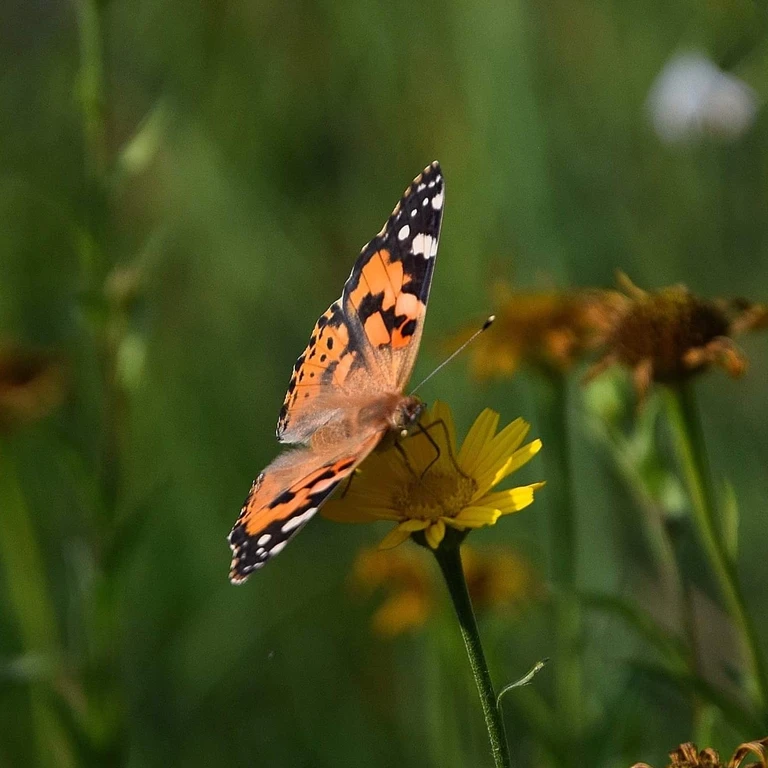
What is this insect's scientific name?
Vanessa cardui
